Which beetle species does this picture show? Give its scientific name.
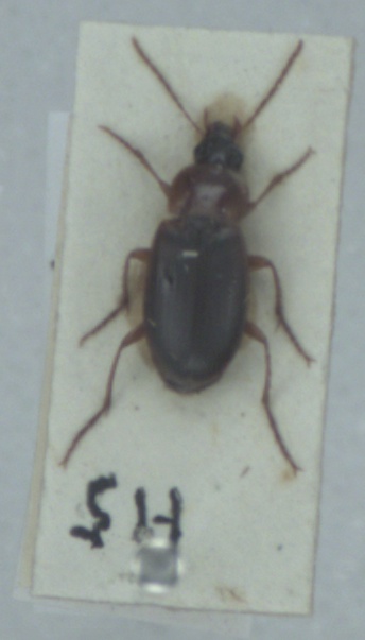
Calathus cinctus
